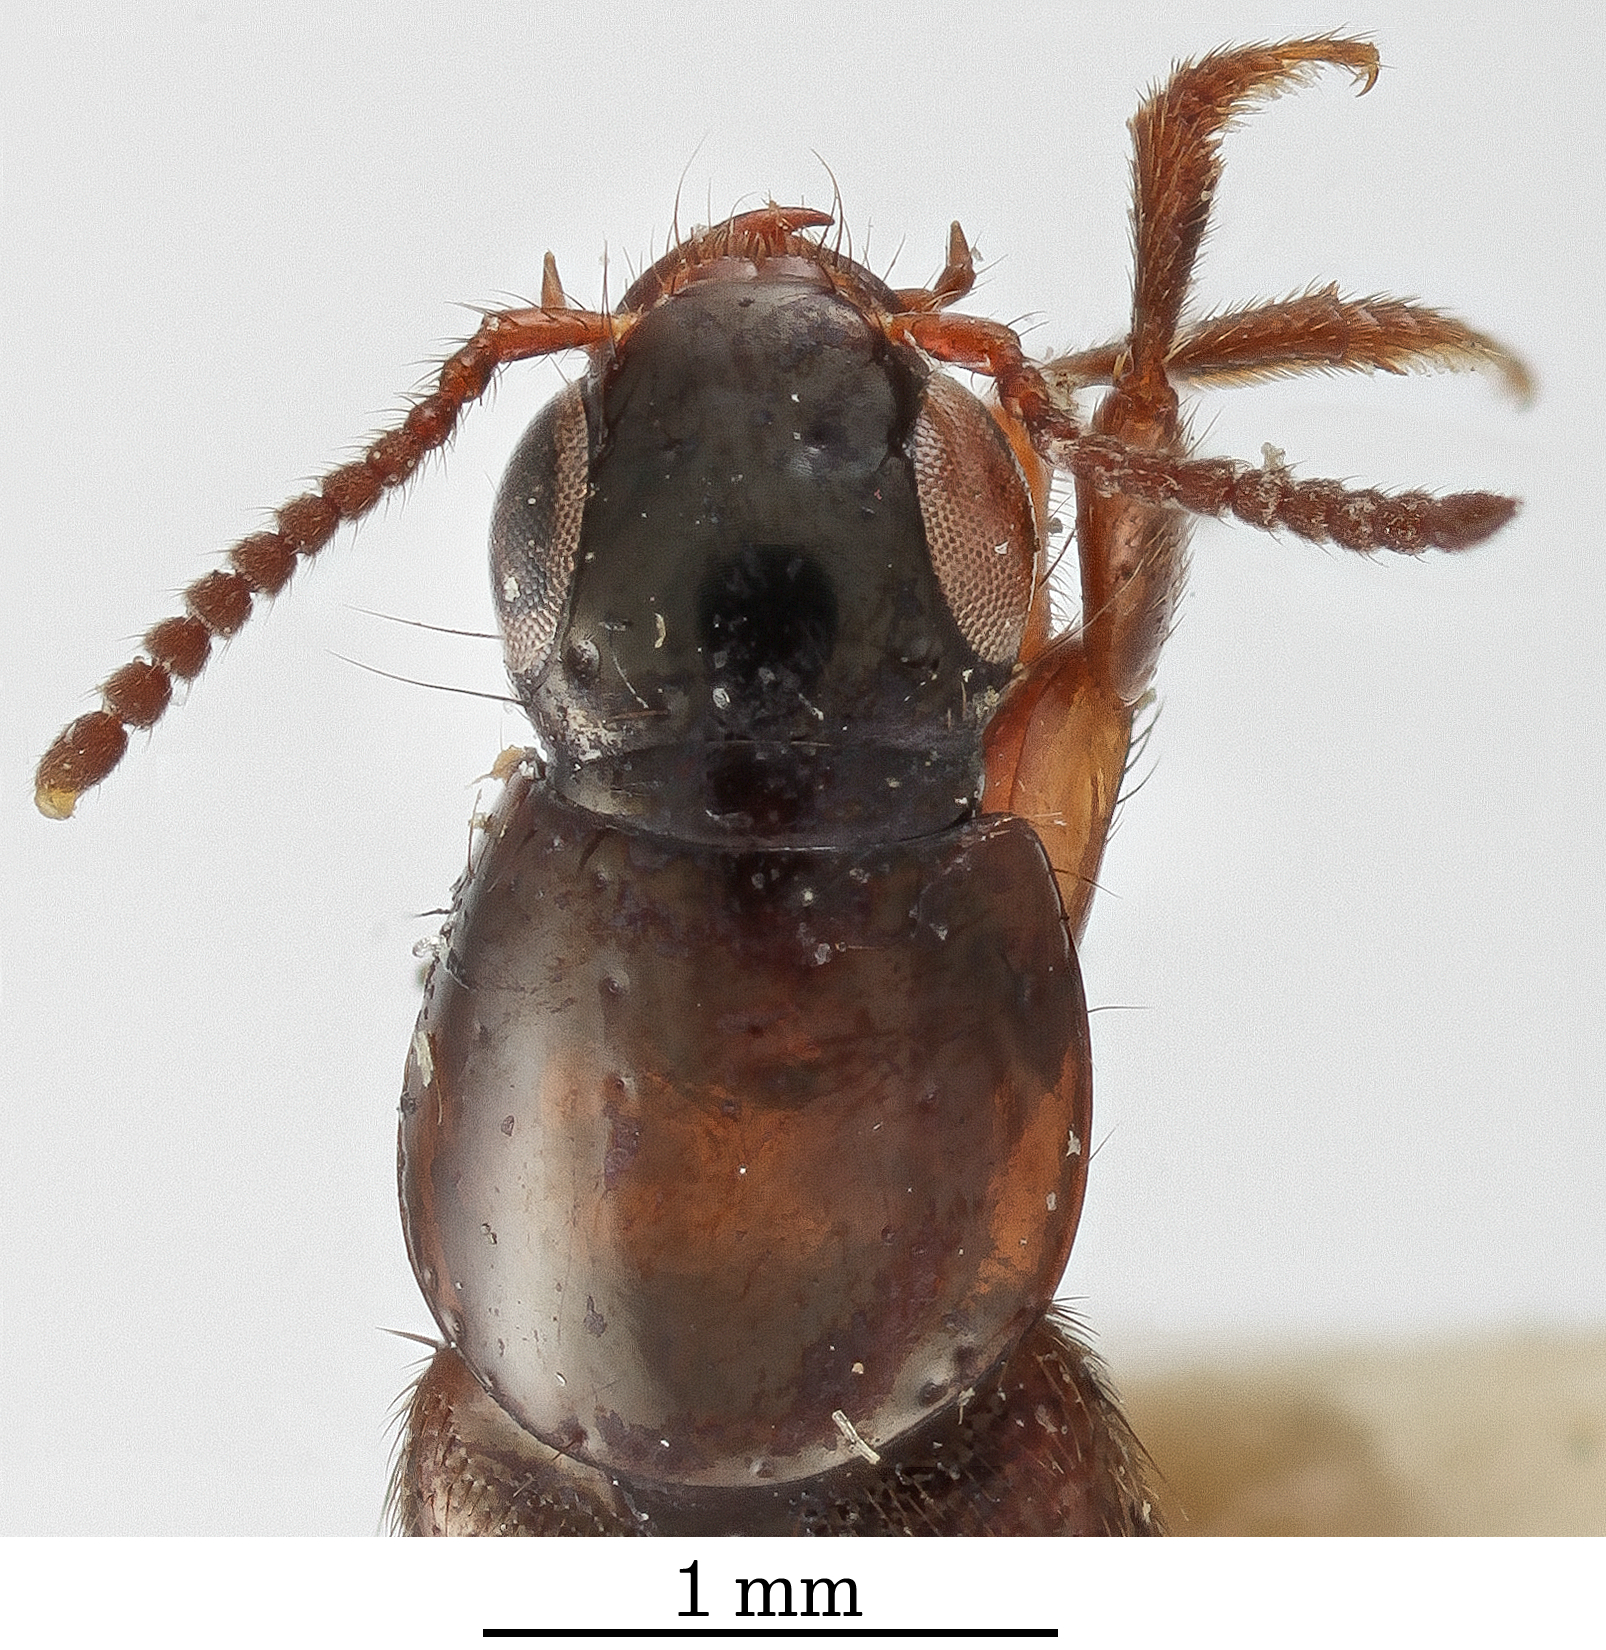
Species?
Quedius agnatus
